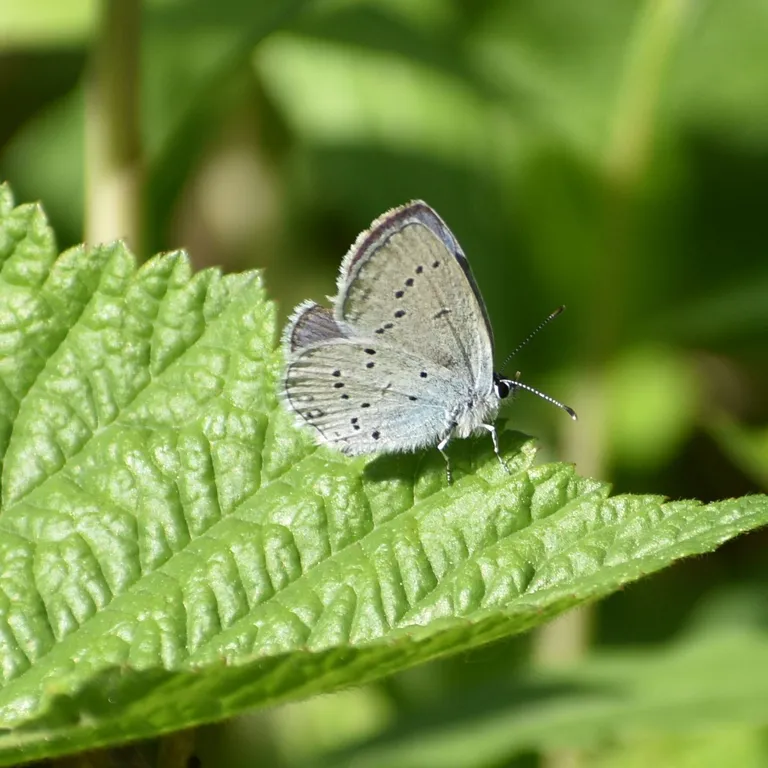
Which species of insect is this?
Cupido decolorata (also Elkalyce decolorata)
